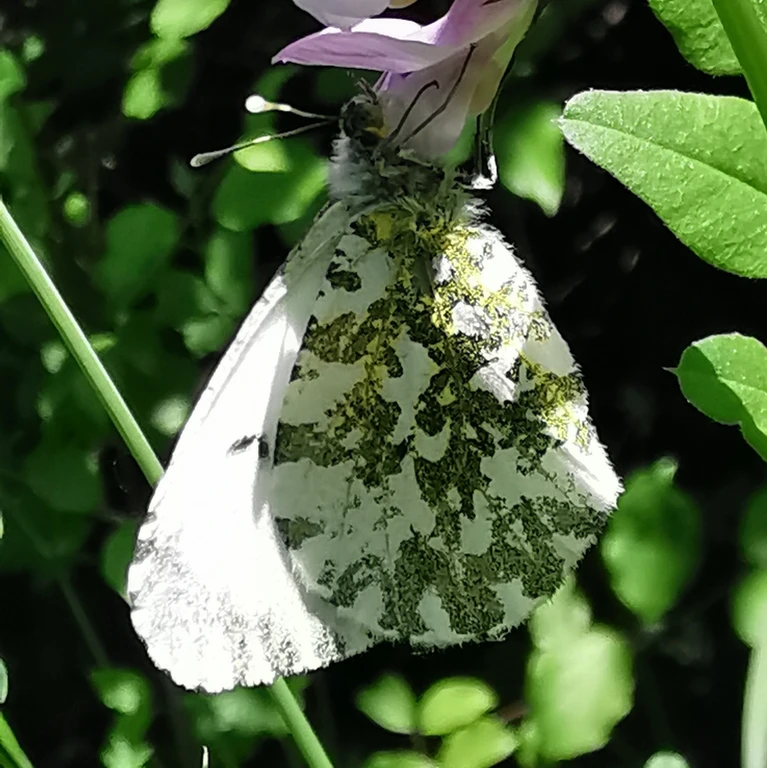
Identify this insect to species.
Anthocharis cardamines
